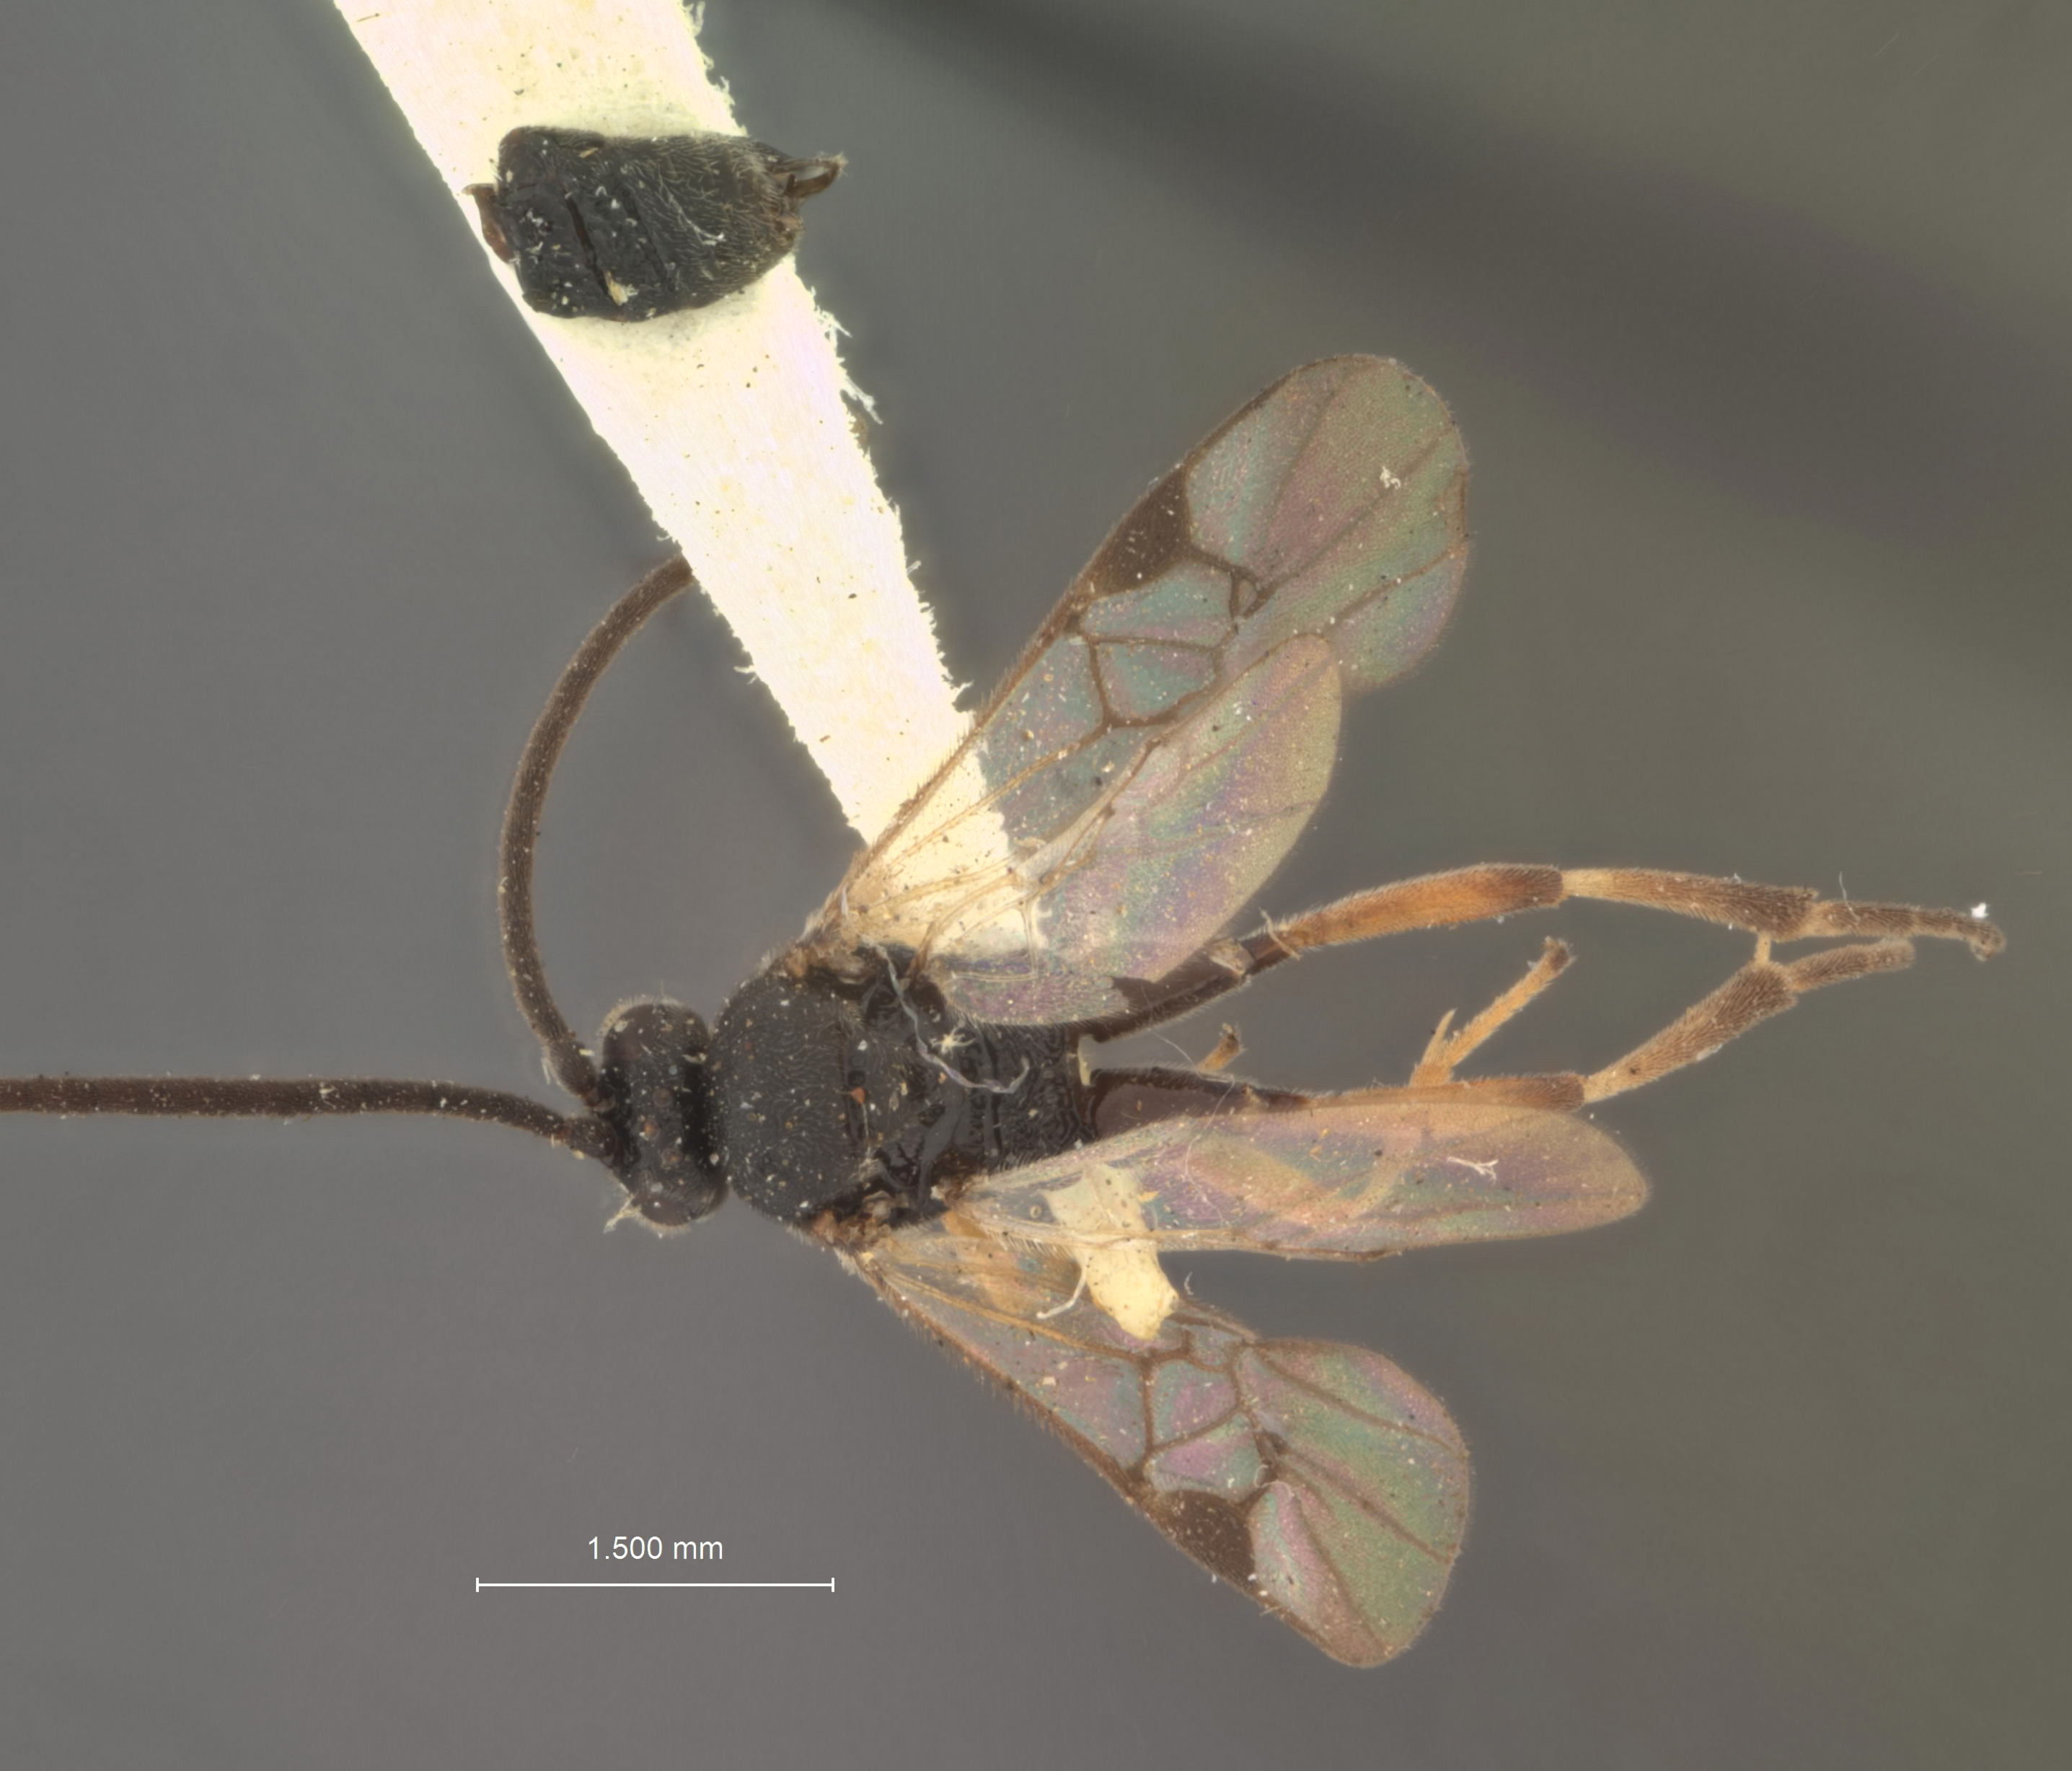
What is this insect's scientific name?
Microgaster congregatiformis
